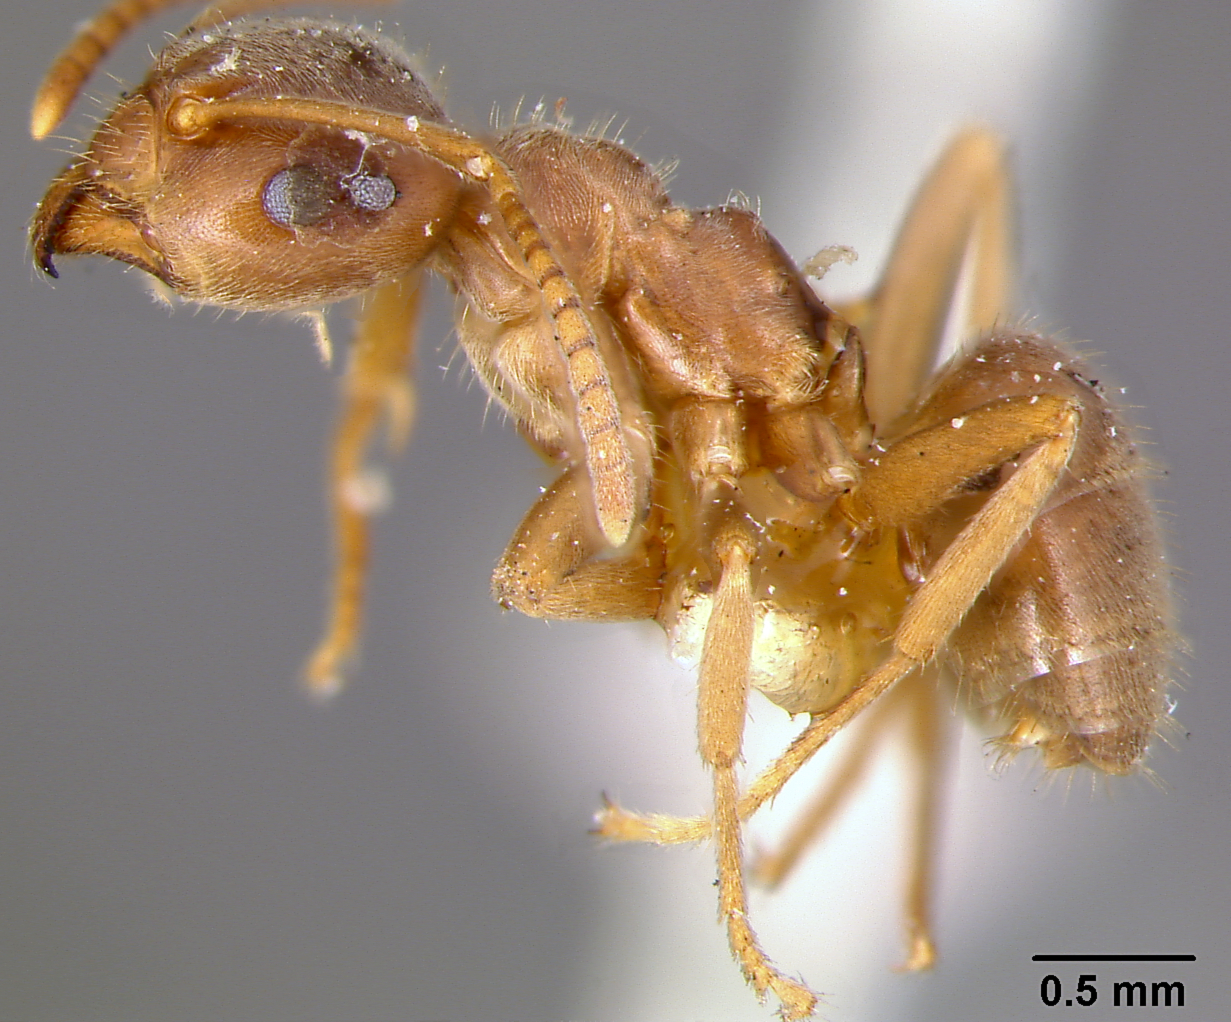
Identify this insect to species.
Lasius niger
